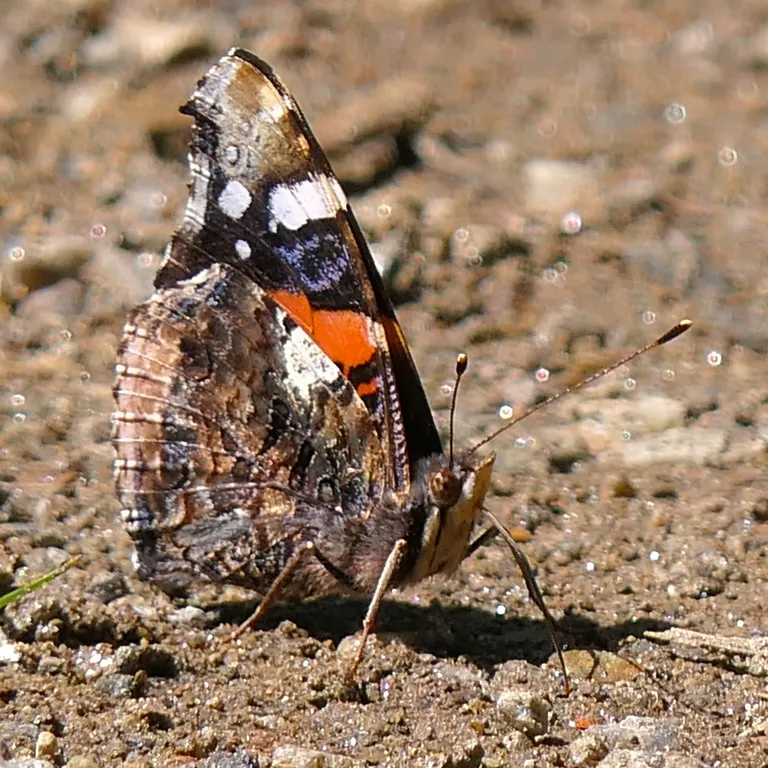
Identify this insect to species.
Vanessa atalanta
